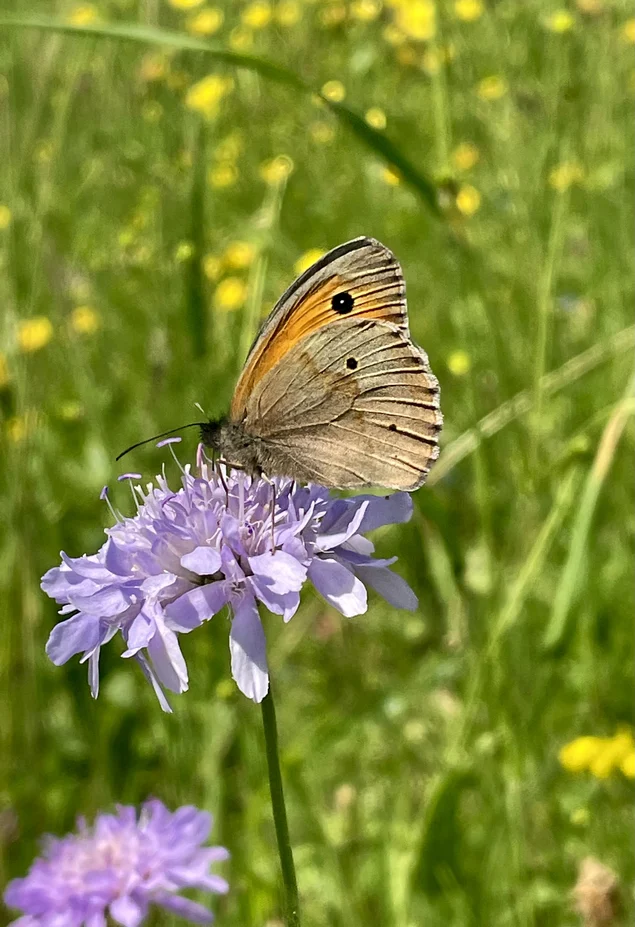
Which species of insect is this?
Maniola jurtina
